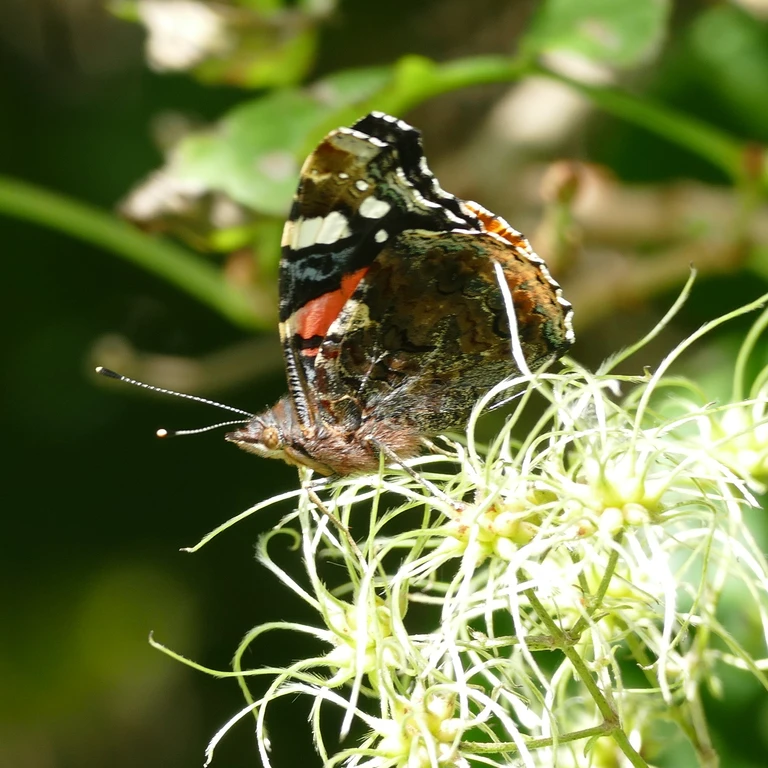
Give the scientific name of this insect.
Vanessa atalanta
